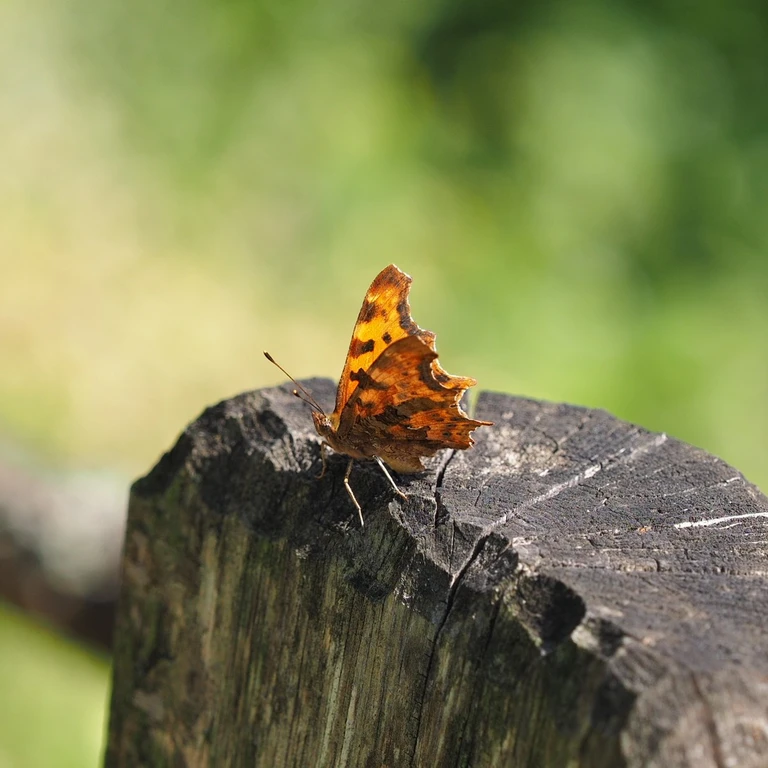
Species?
Polygonia c-album
